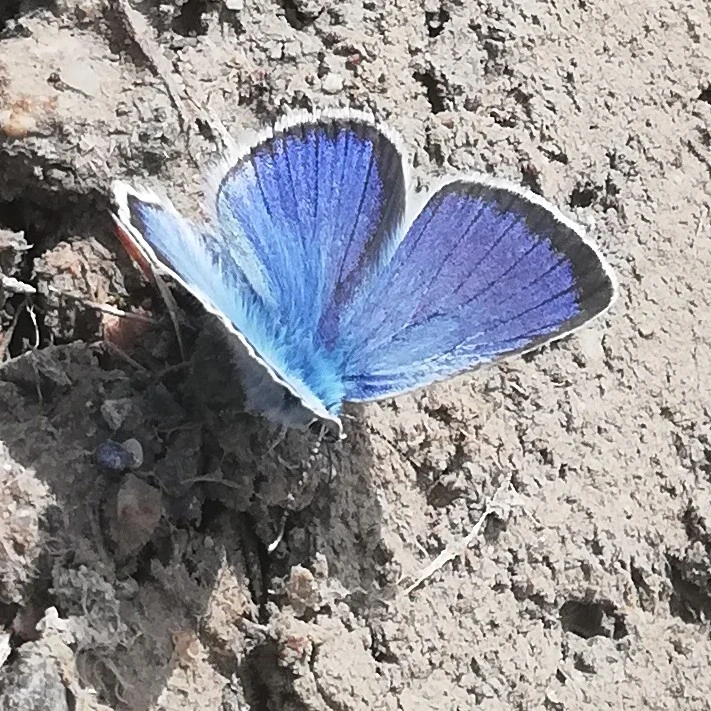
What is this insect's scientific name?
Glaucopsyche alexis
